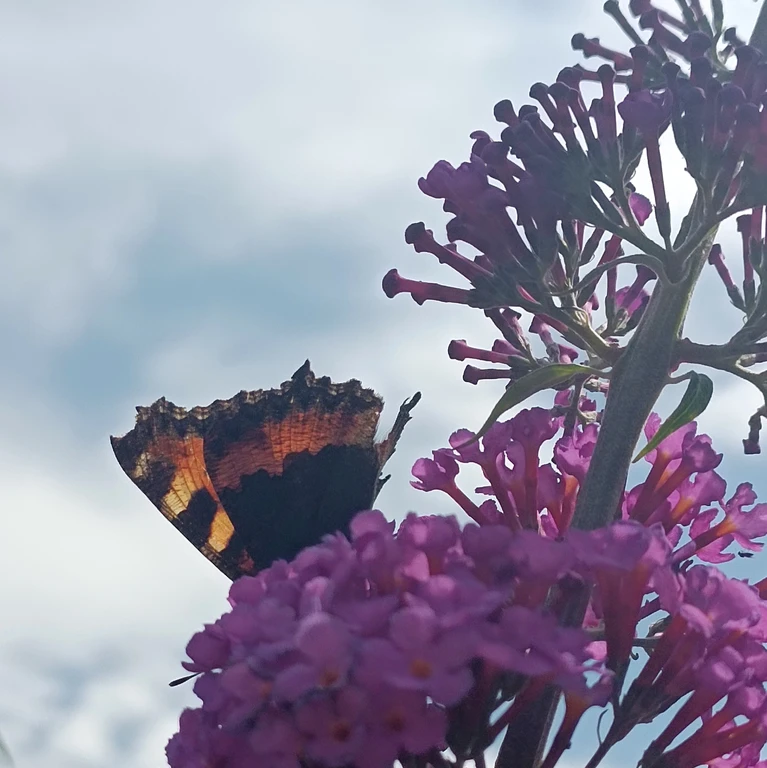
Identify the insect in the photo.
Aglais urticae
